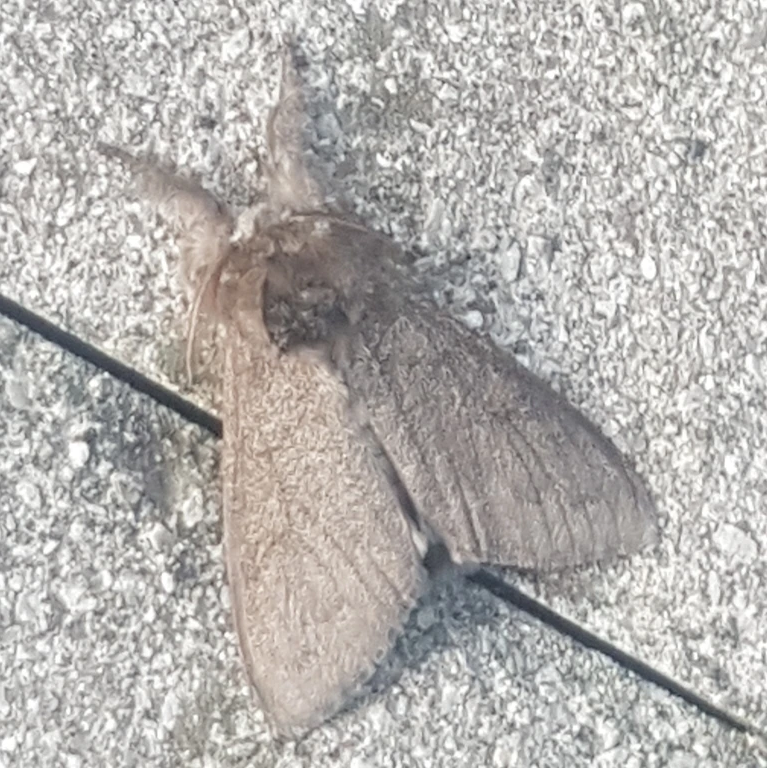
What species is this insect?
Calliteara pudibunda
